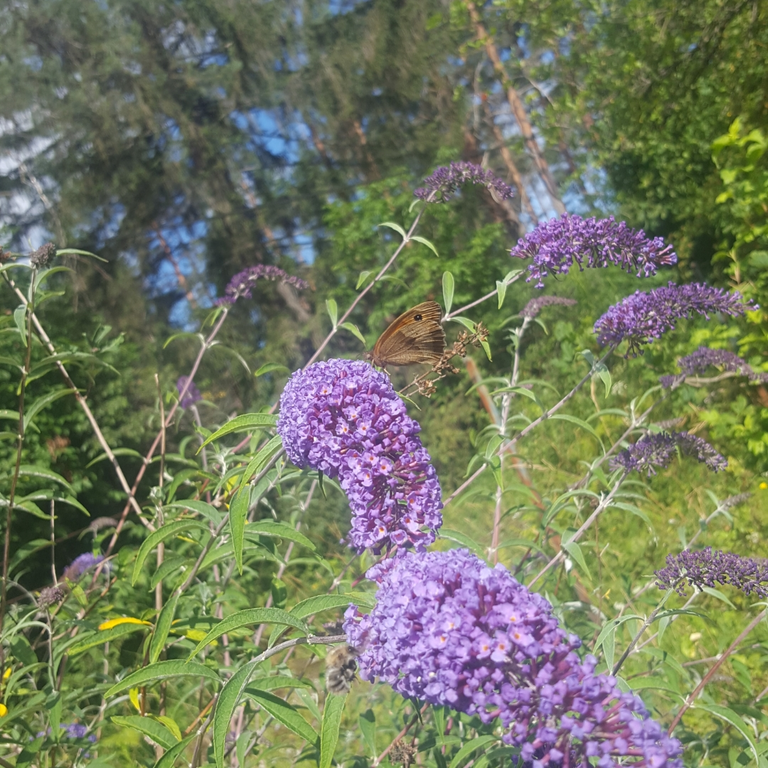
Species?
Maniola jurtina
